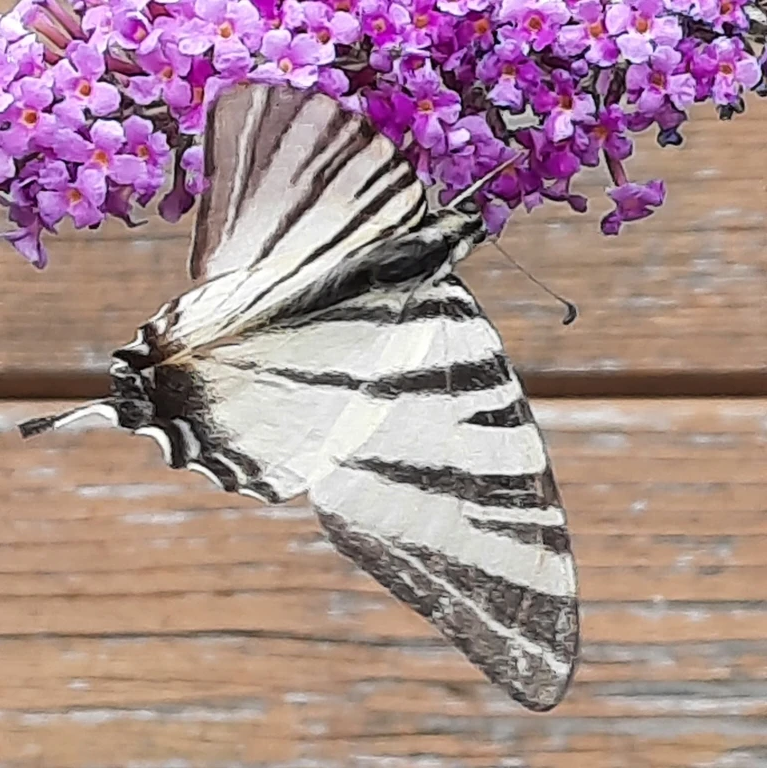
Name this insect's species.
Iphiclides podalirius
